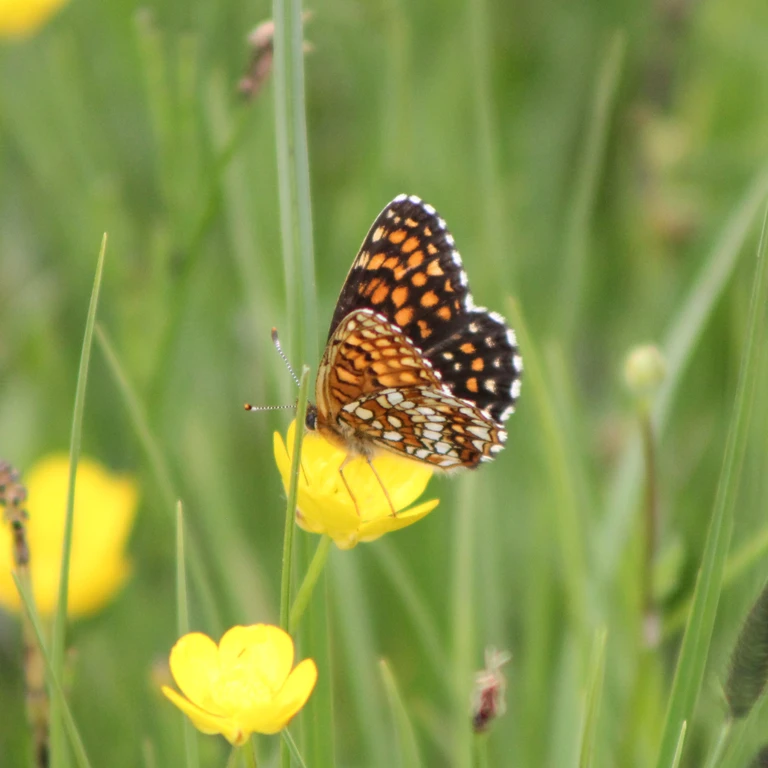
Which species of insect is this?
Melitaea diamina
